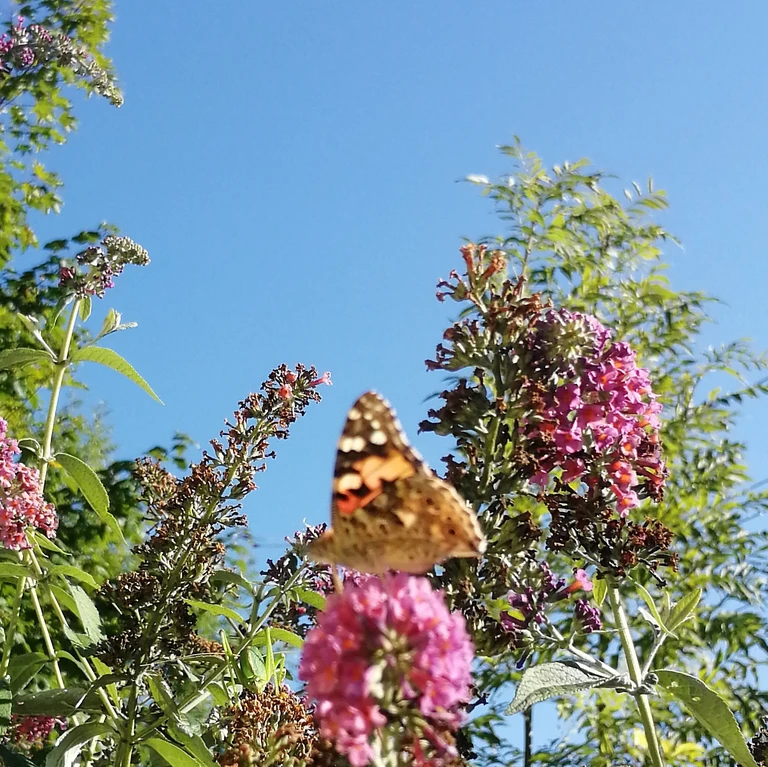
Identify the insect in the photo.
Vanessa cardui
